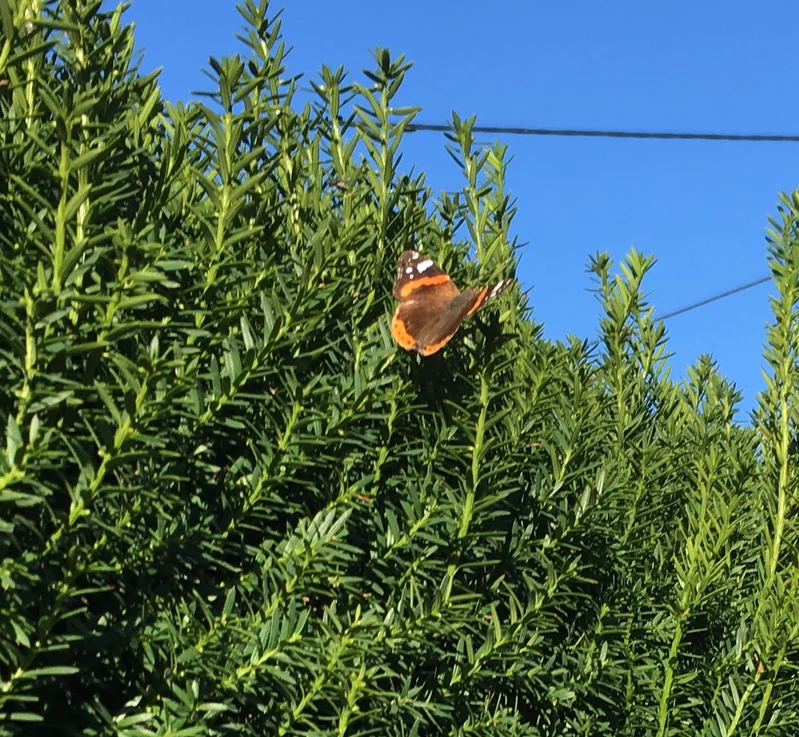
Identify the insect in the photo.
Vanessa atalanta
